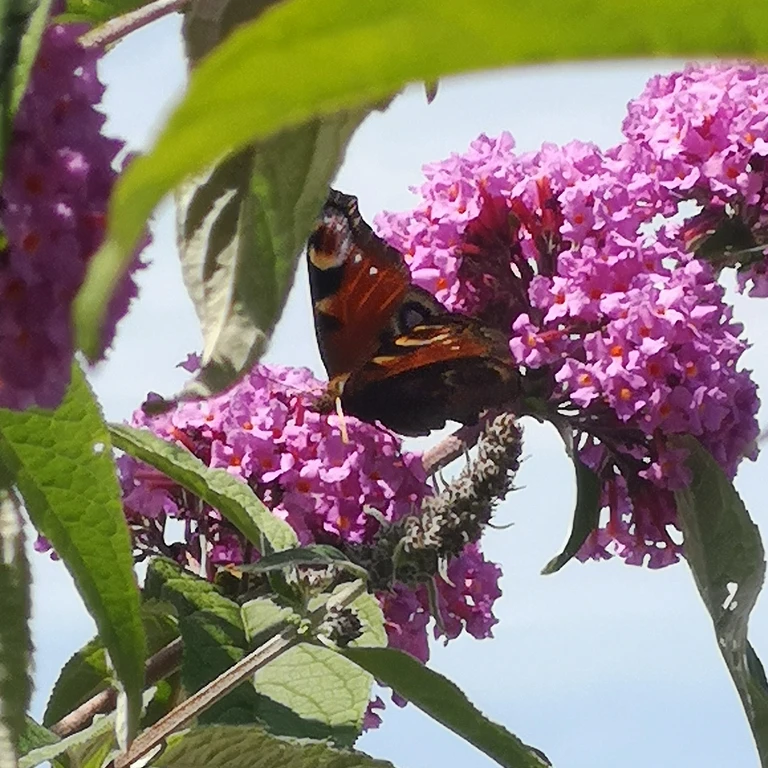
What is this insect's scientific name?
Aglais io
